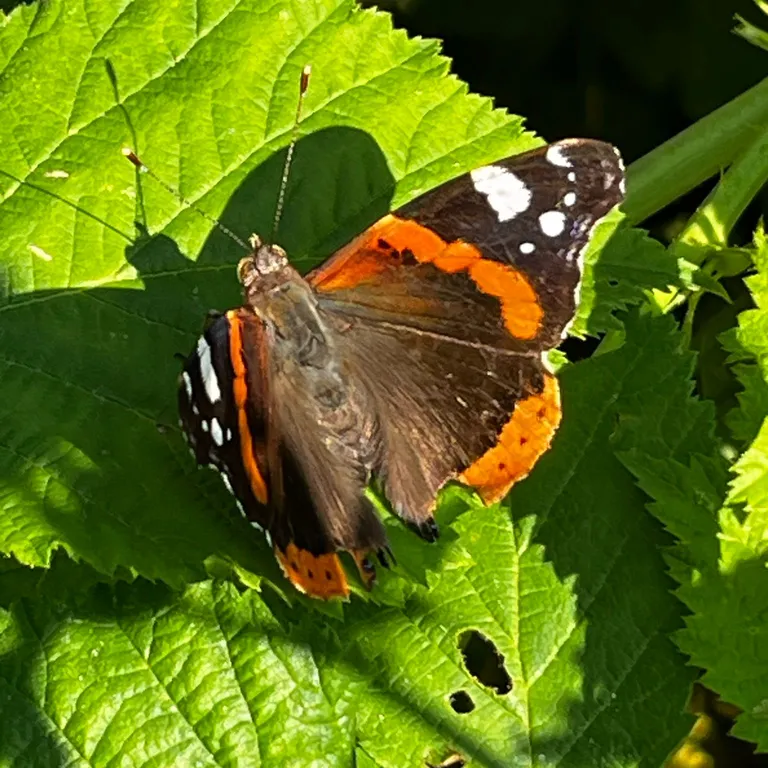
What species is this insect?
Vanessa atalanta
